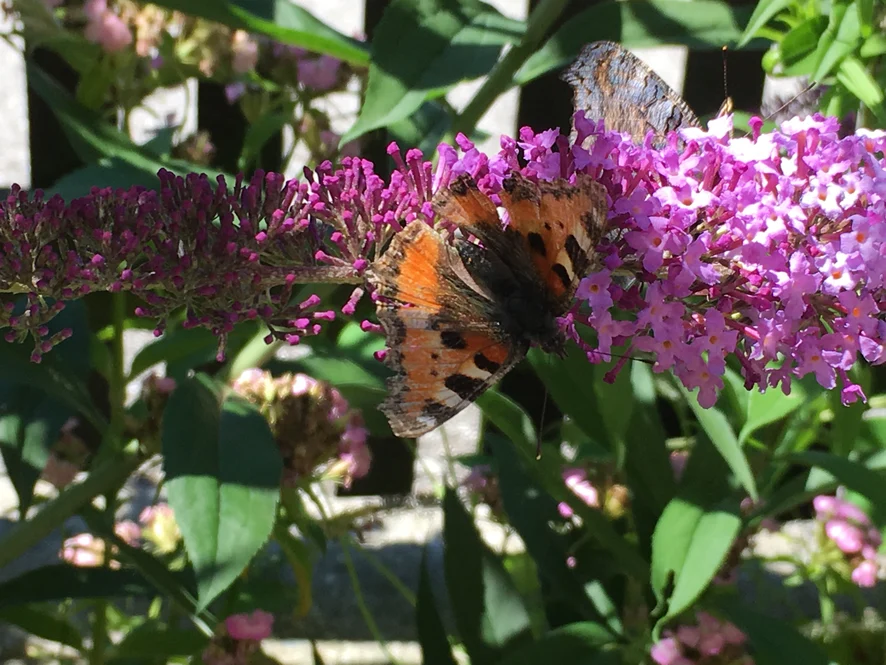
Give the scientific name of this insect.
Aglais urticae
